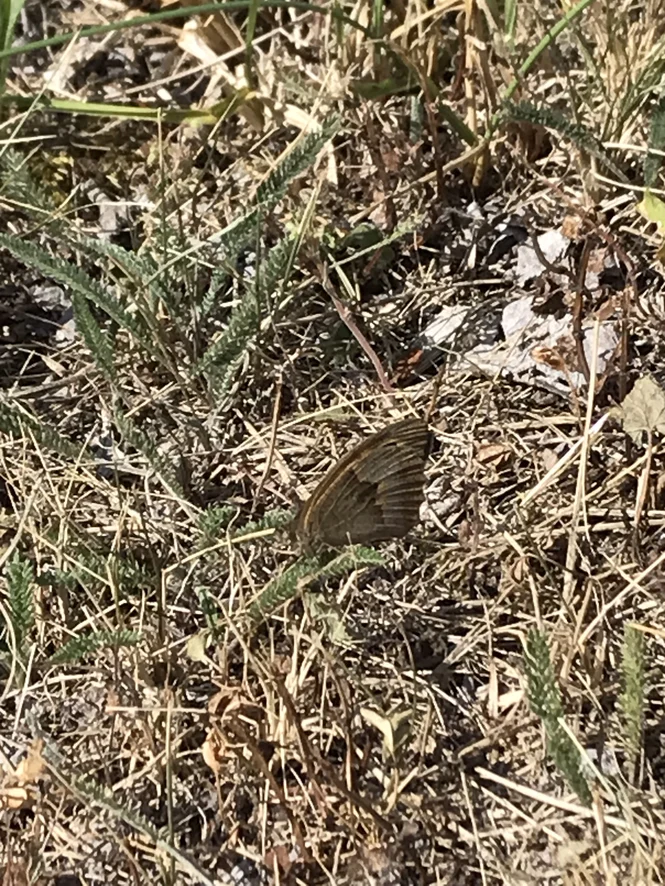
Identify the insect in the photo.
Maniola jurtina
